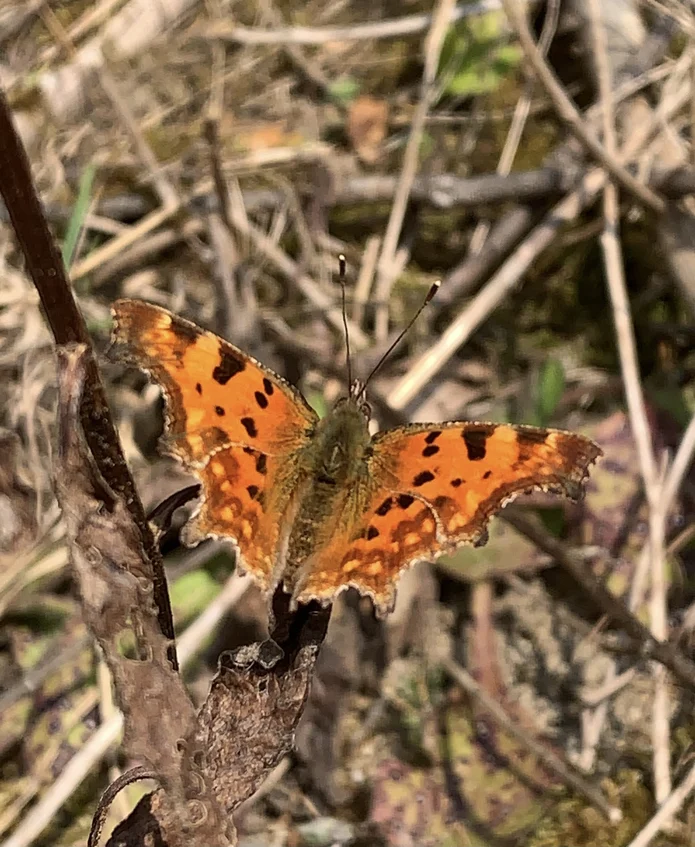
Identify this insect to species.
Polygonia c-album
